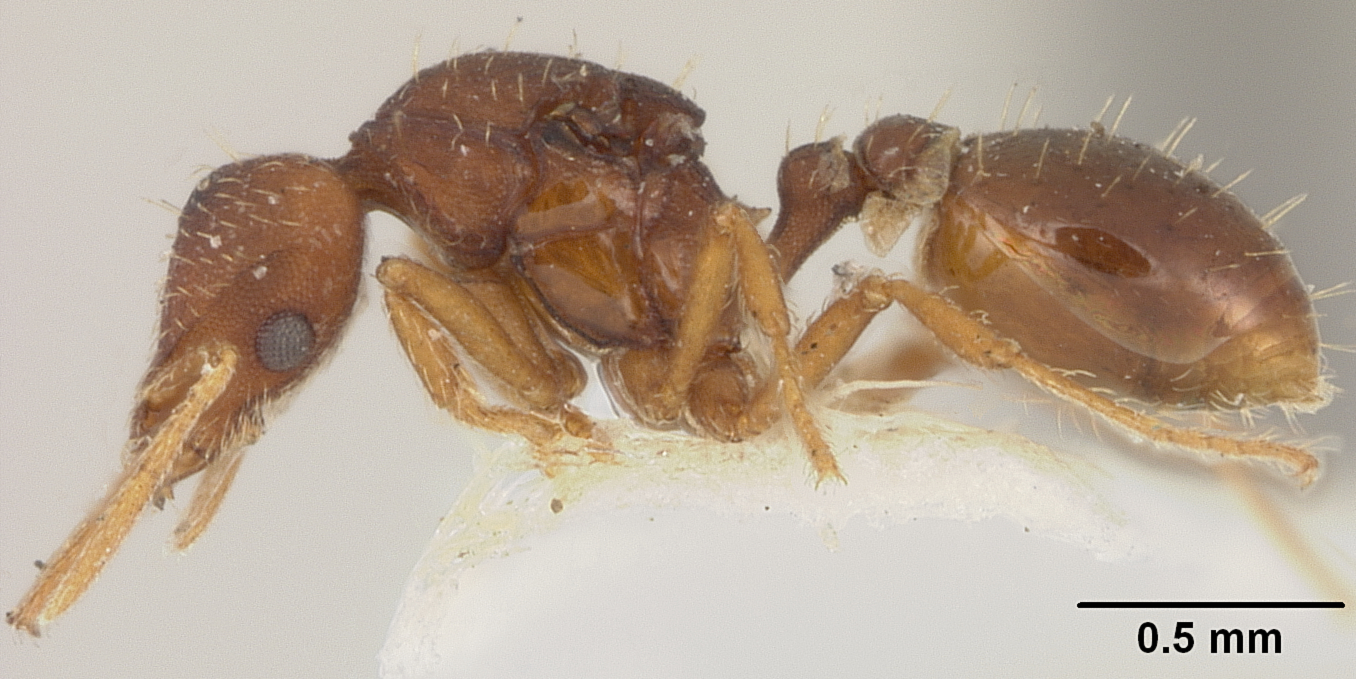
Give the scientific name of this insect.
Strumigenys xenognatha
